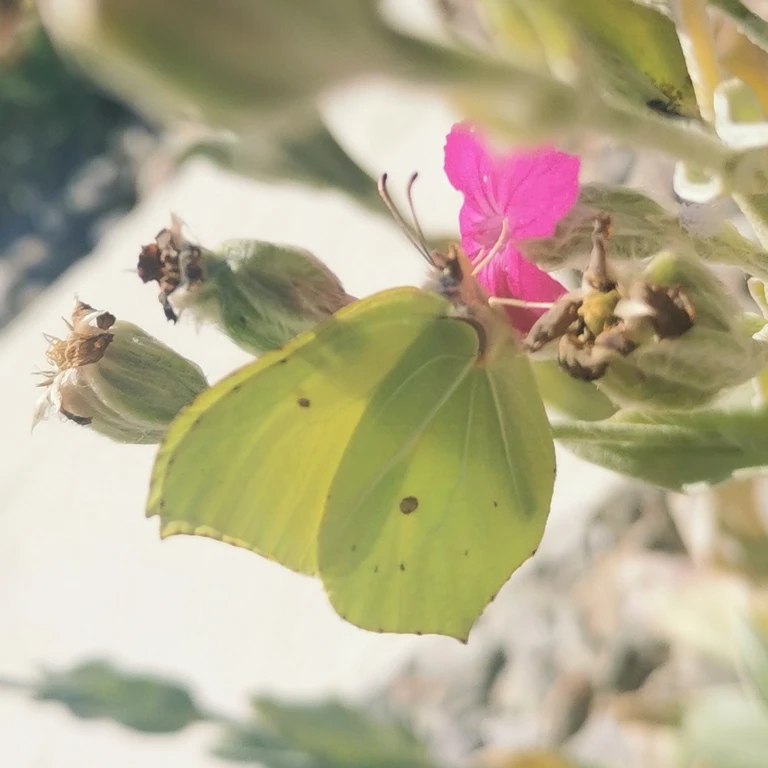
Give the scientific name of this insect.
Gonepteryx rhamni
